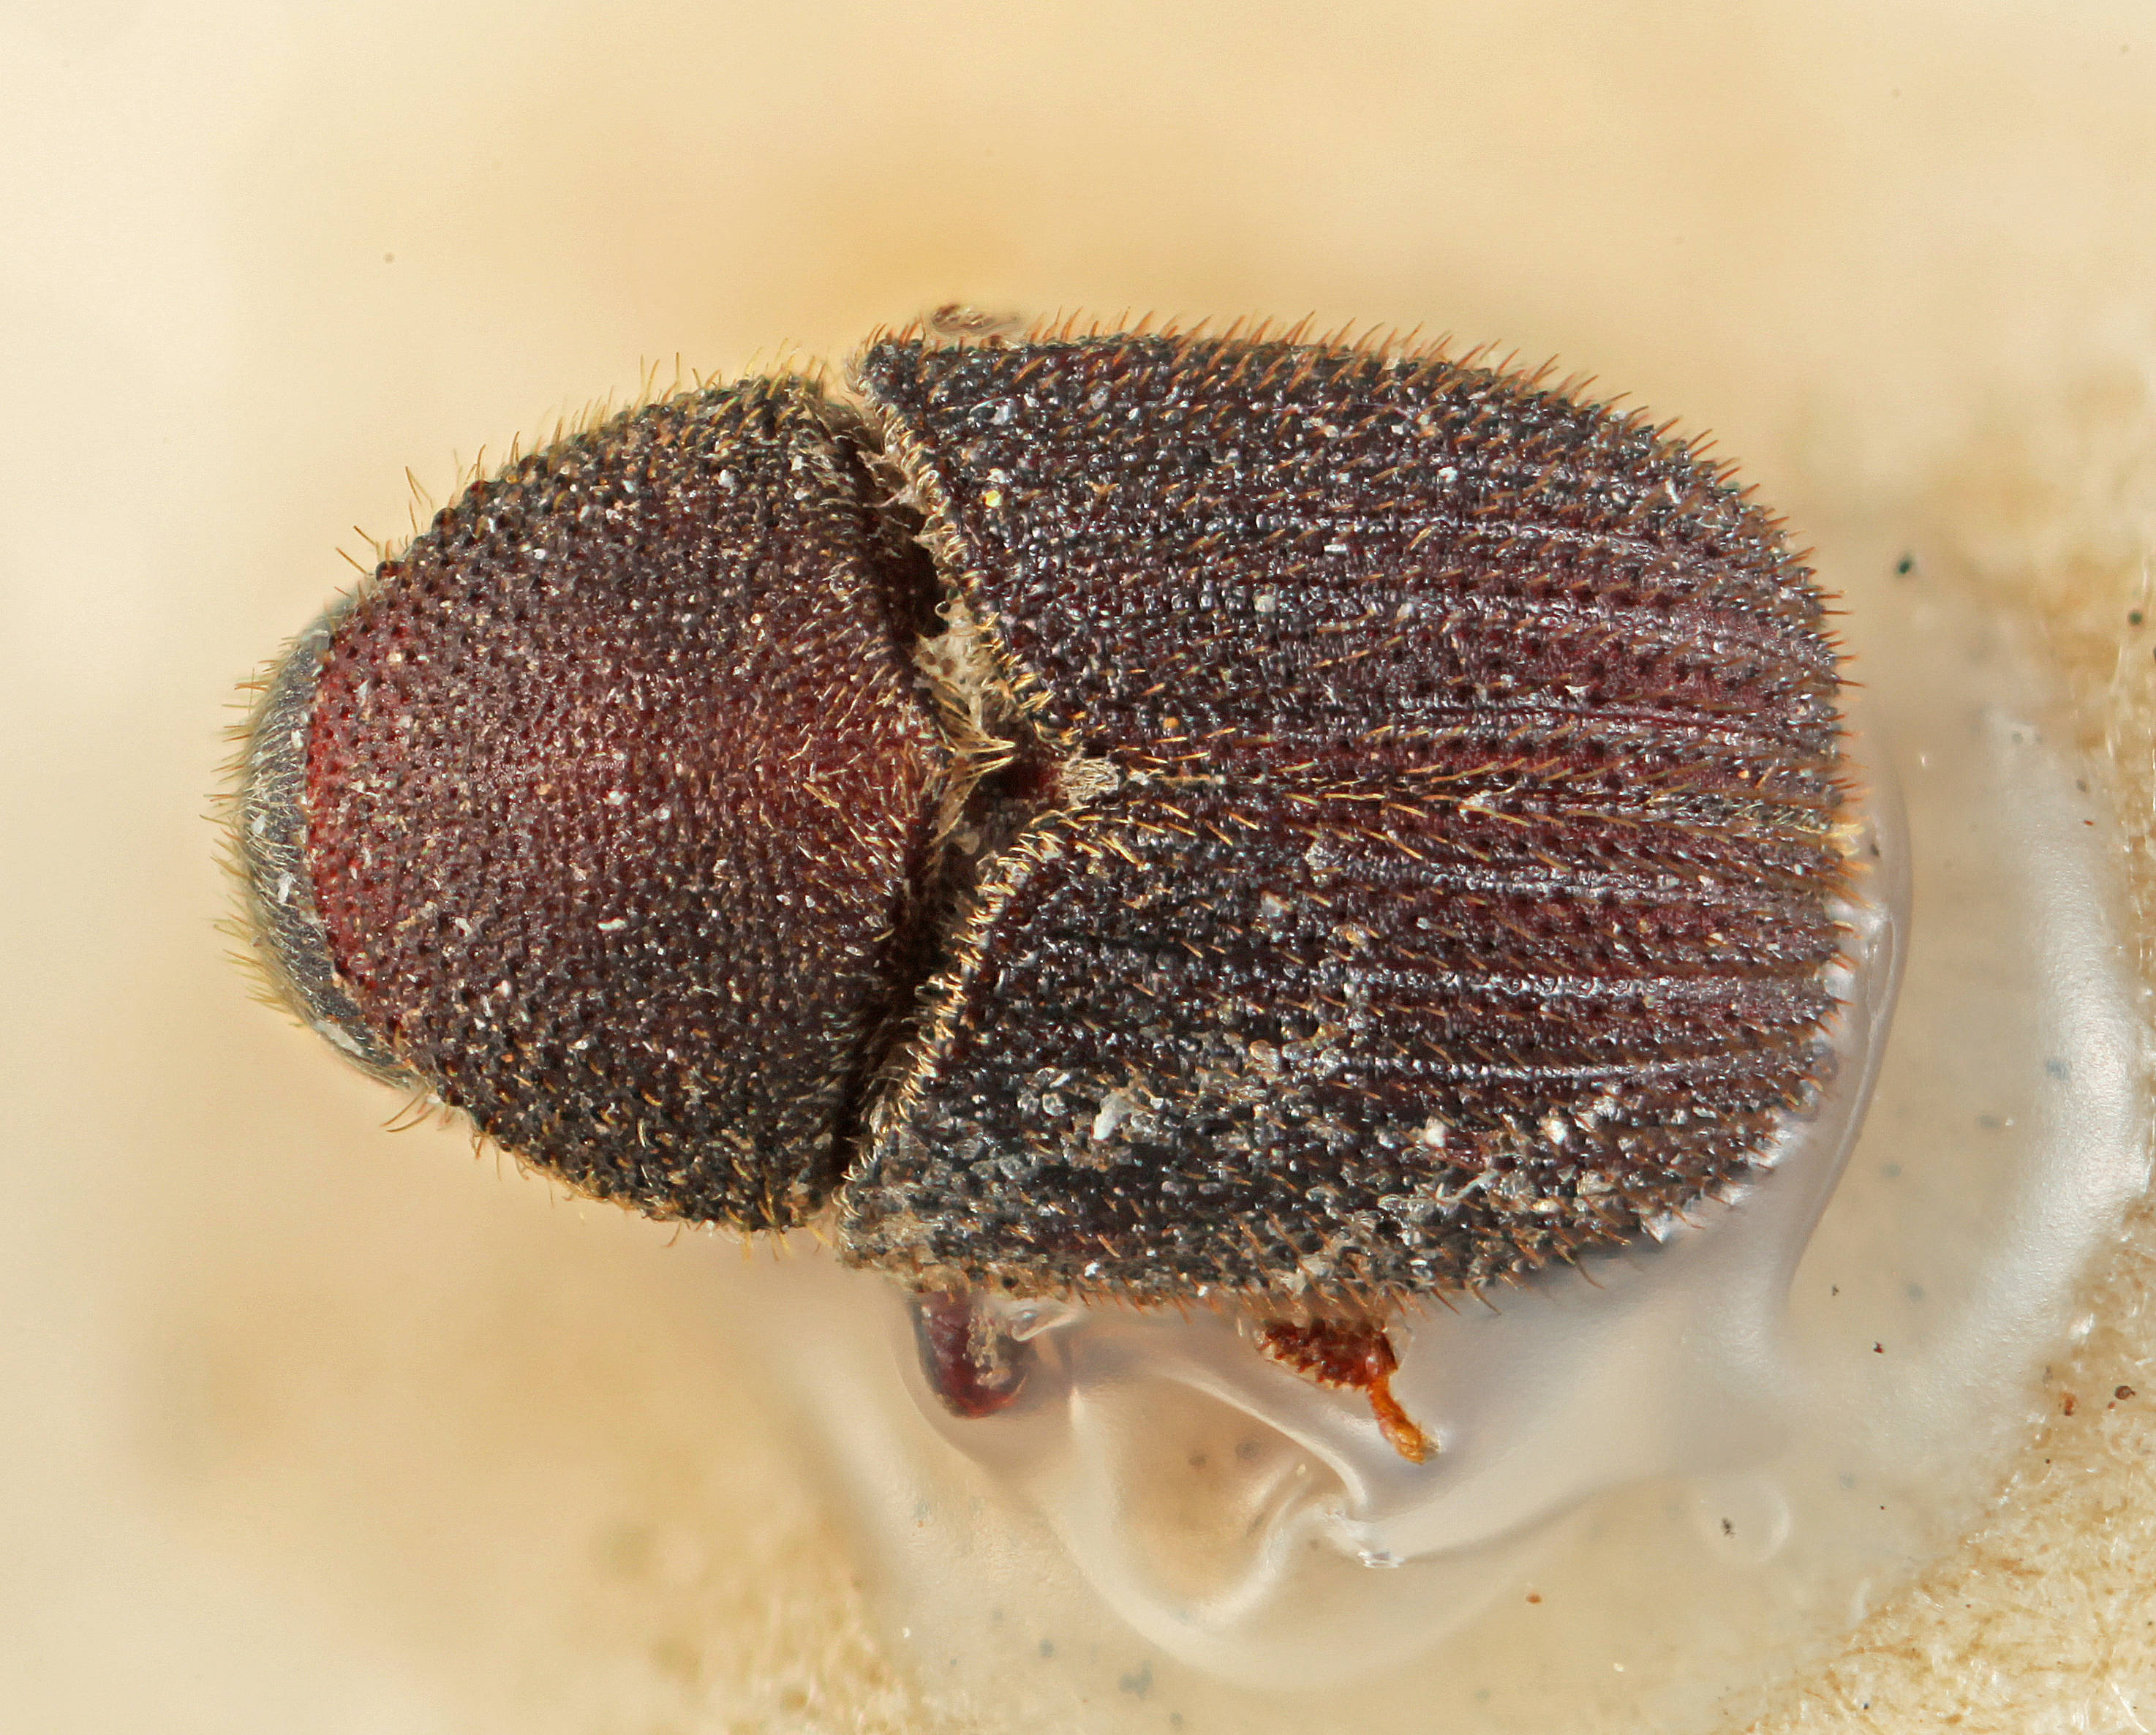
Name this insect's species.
Phloeotribus vestitus
